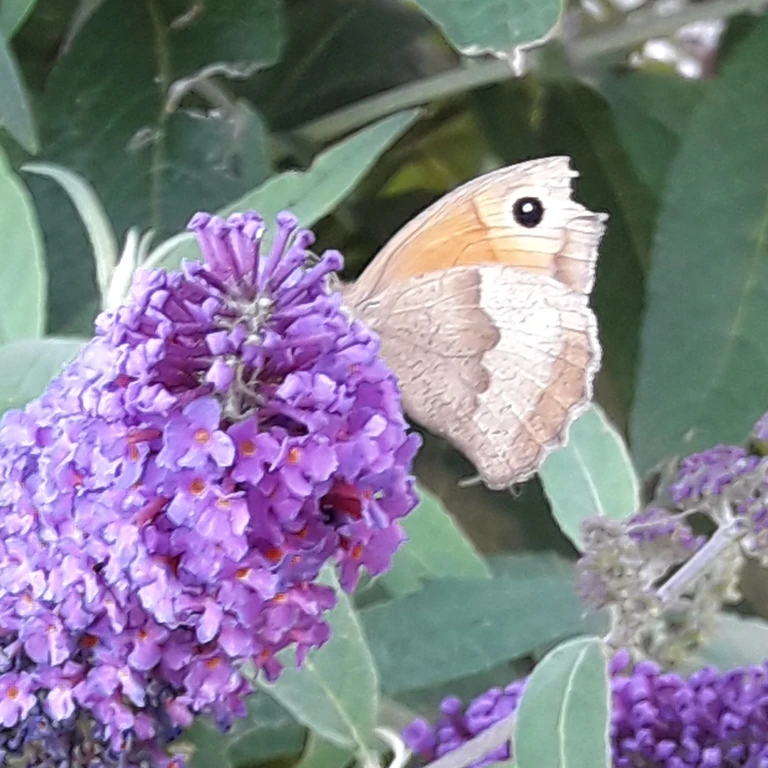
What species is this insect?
Maniola jurtina
